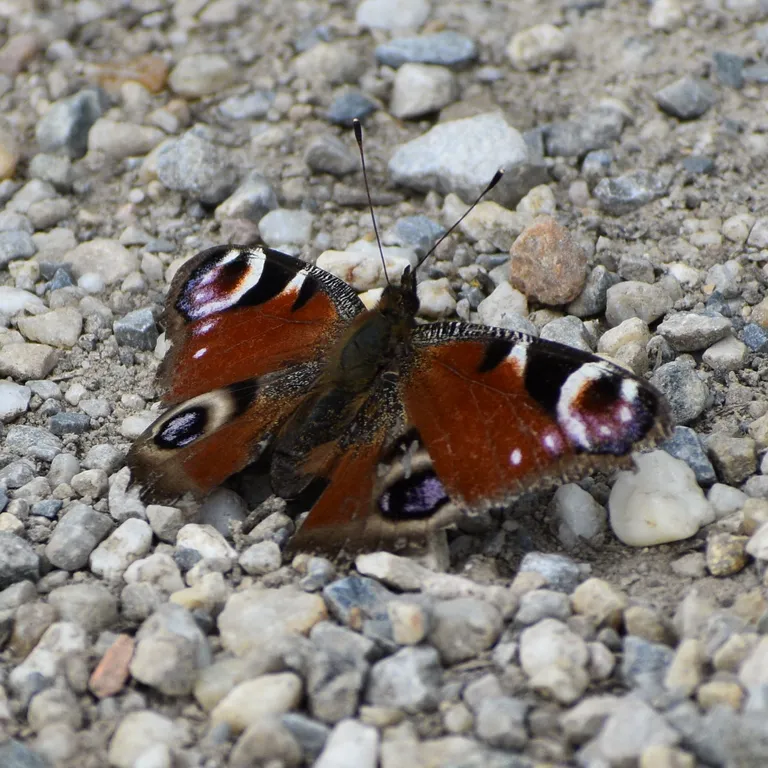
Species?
Aglais io
